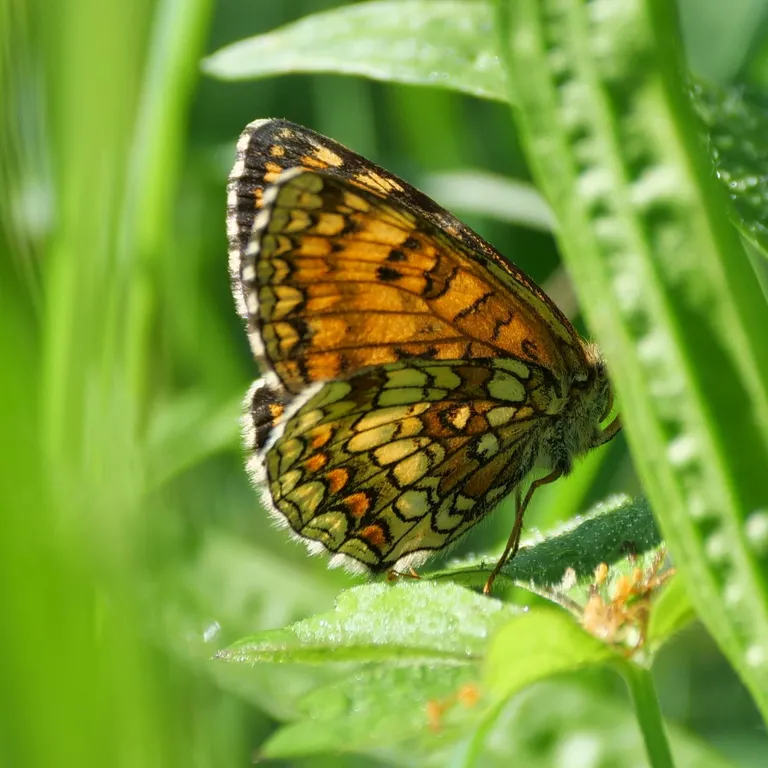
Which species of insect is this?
Melitaea athalia
